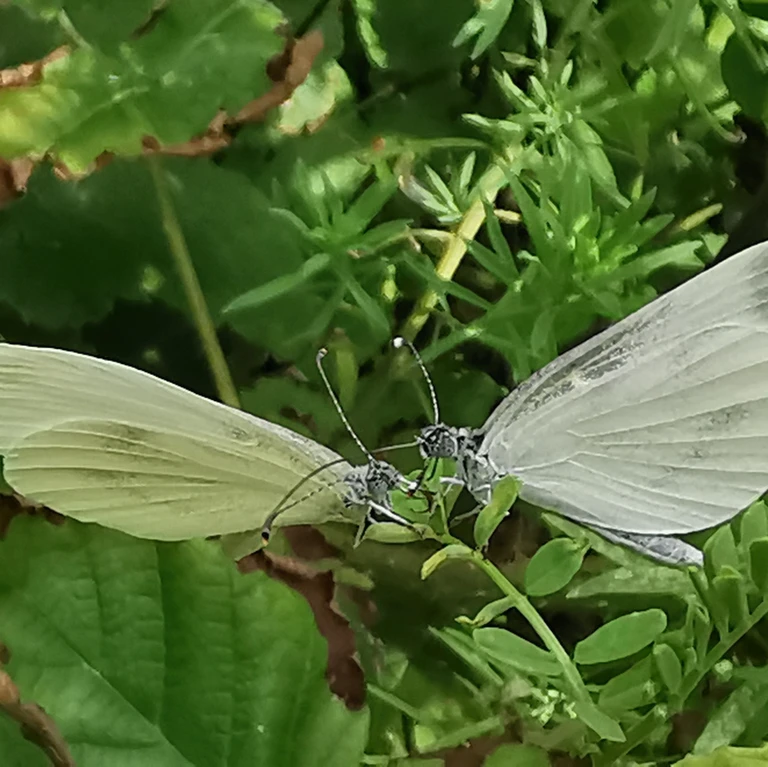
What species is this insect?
Leptidea sinapis/juvernica
